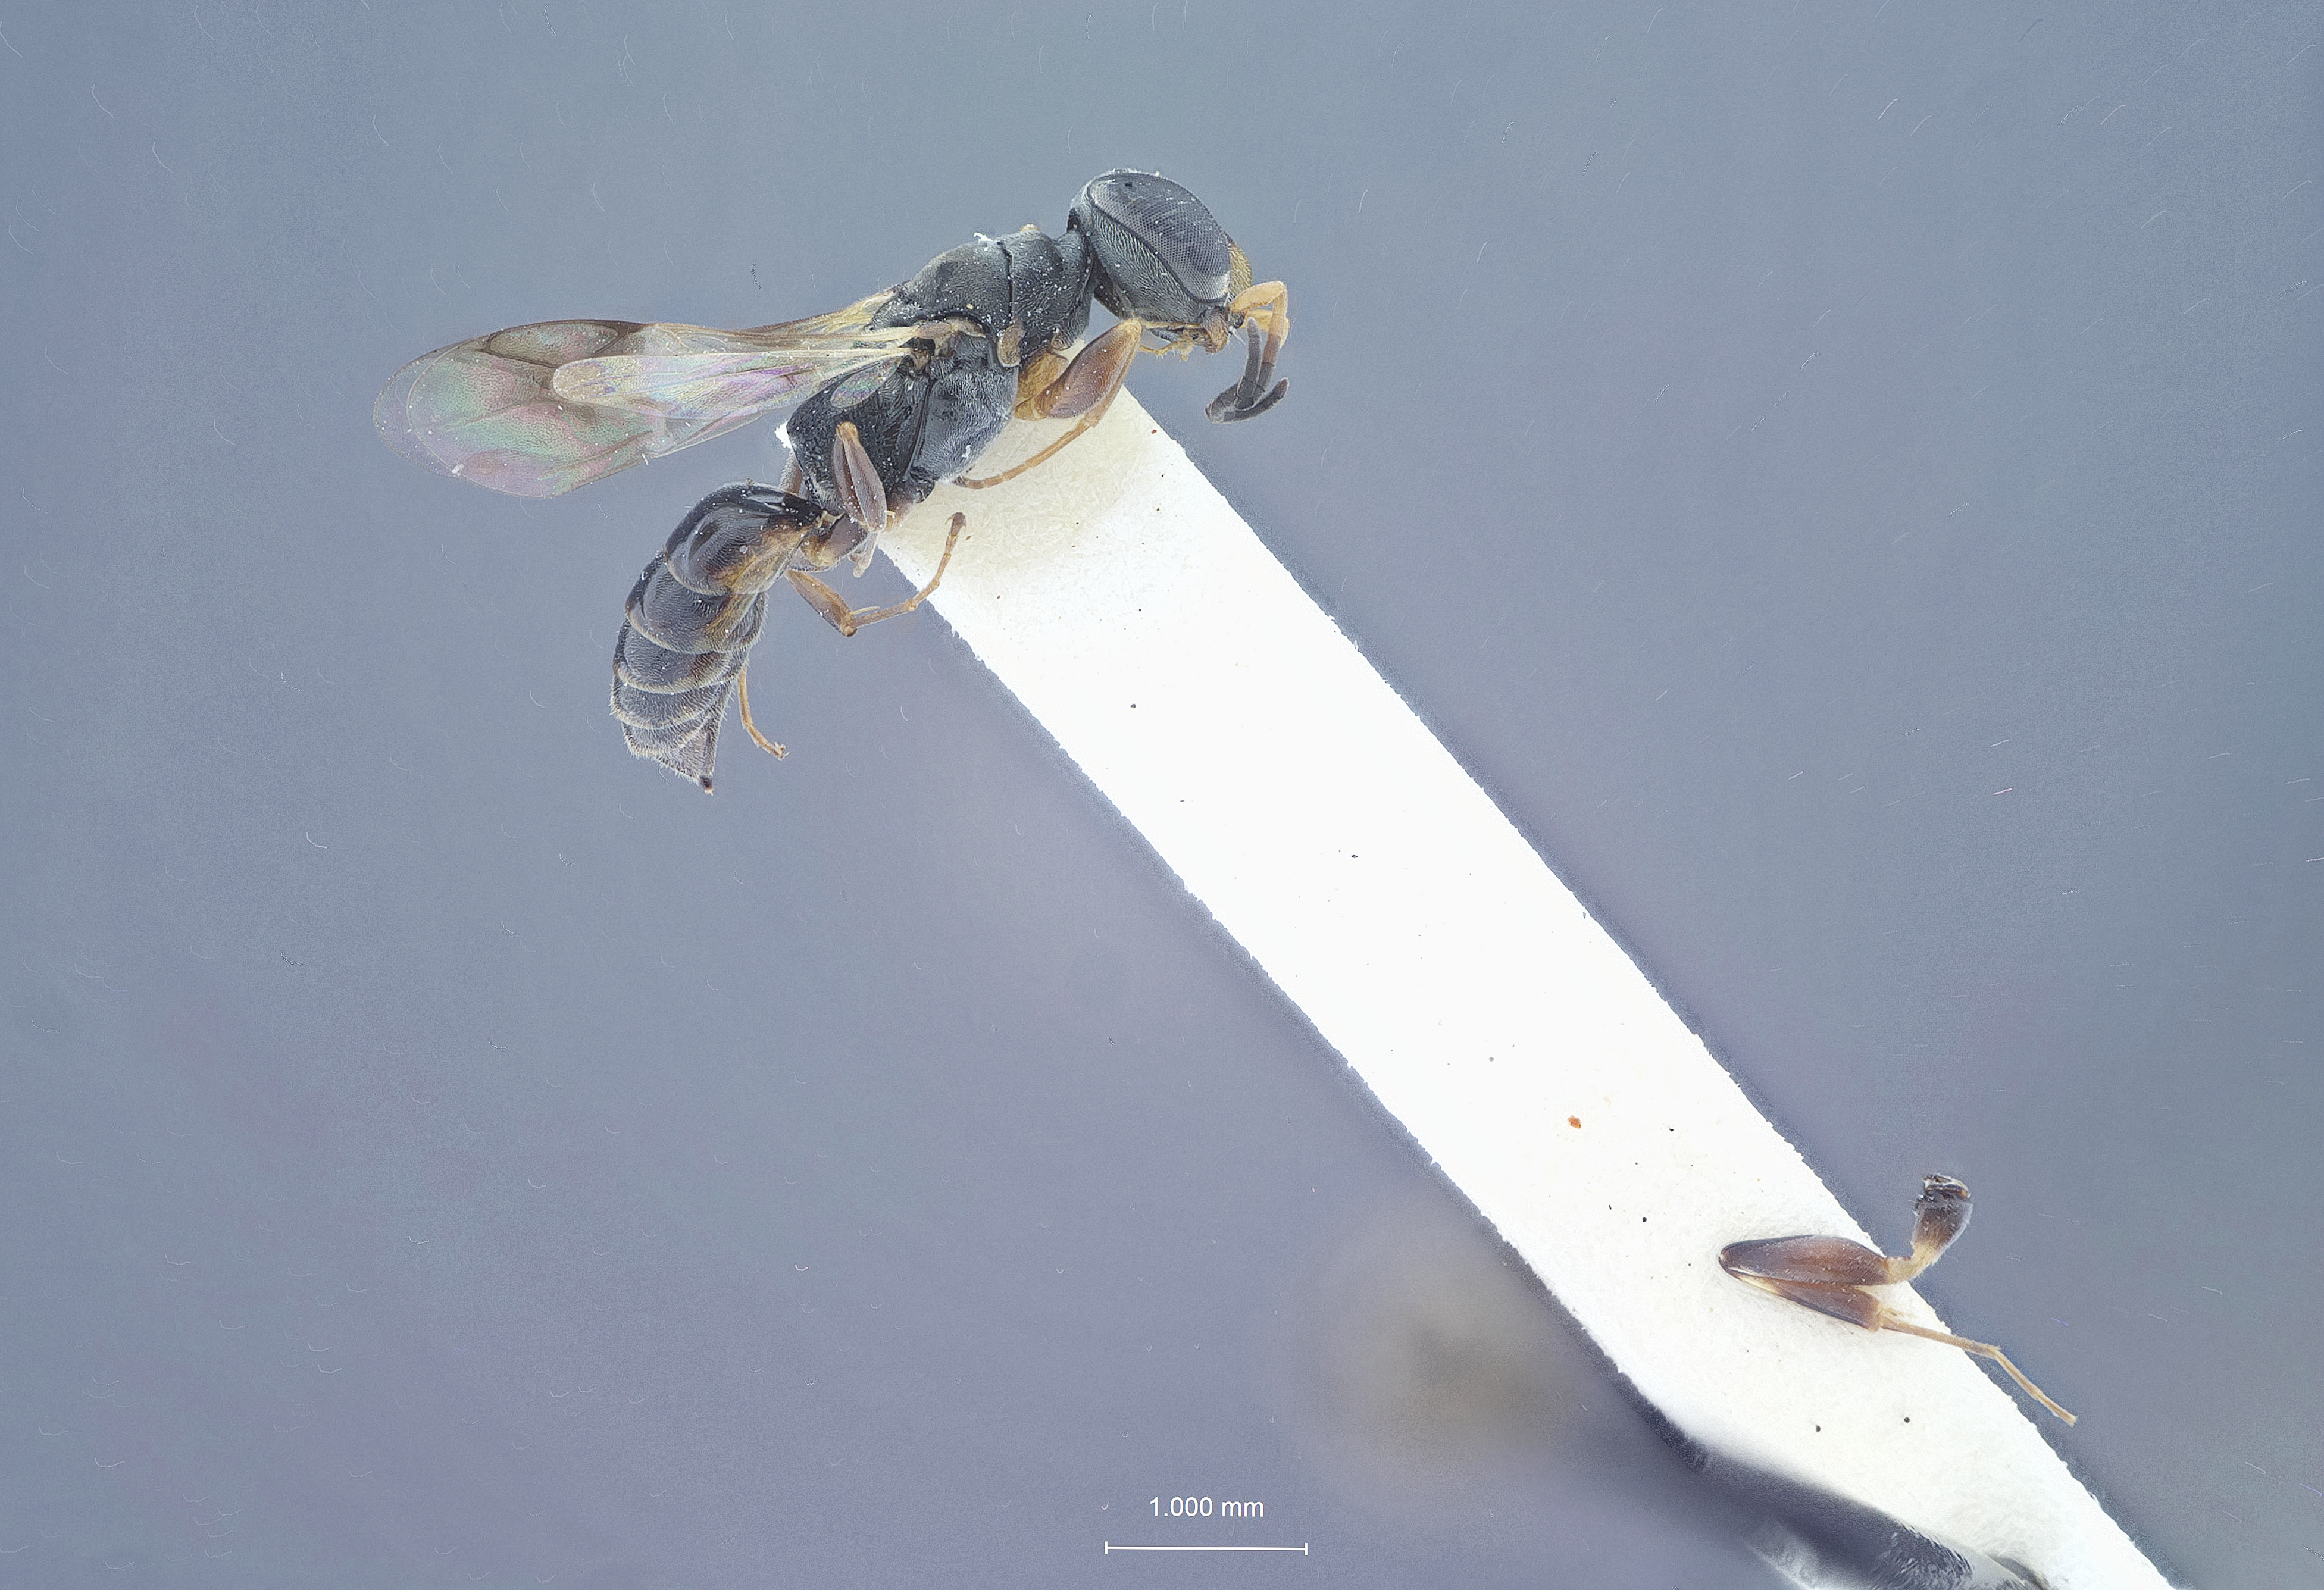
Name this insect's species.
Nitela bifida
